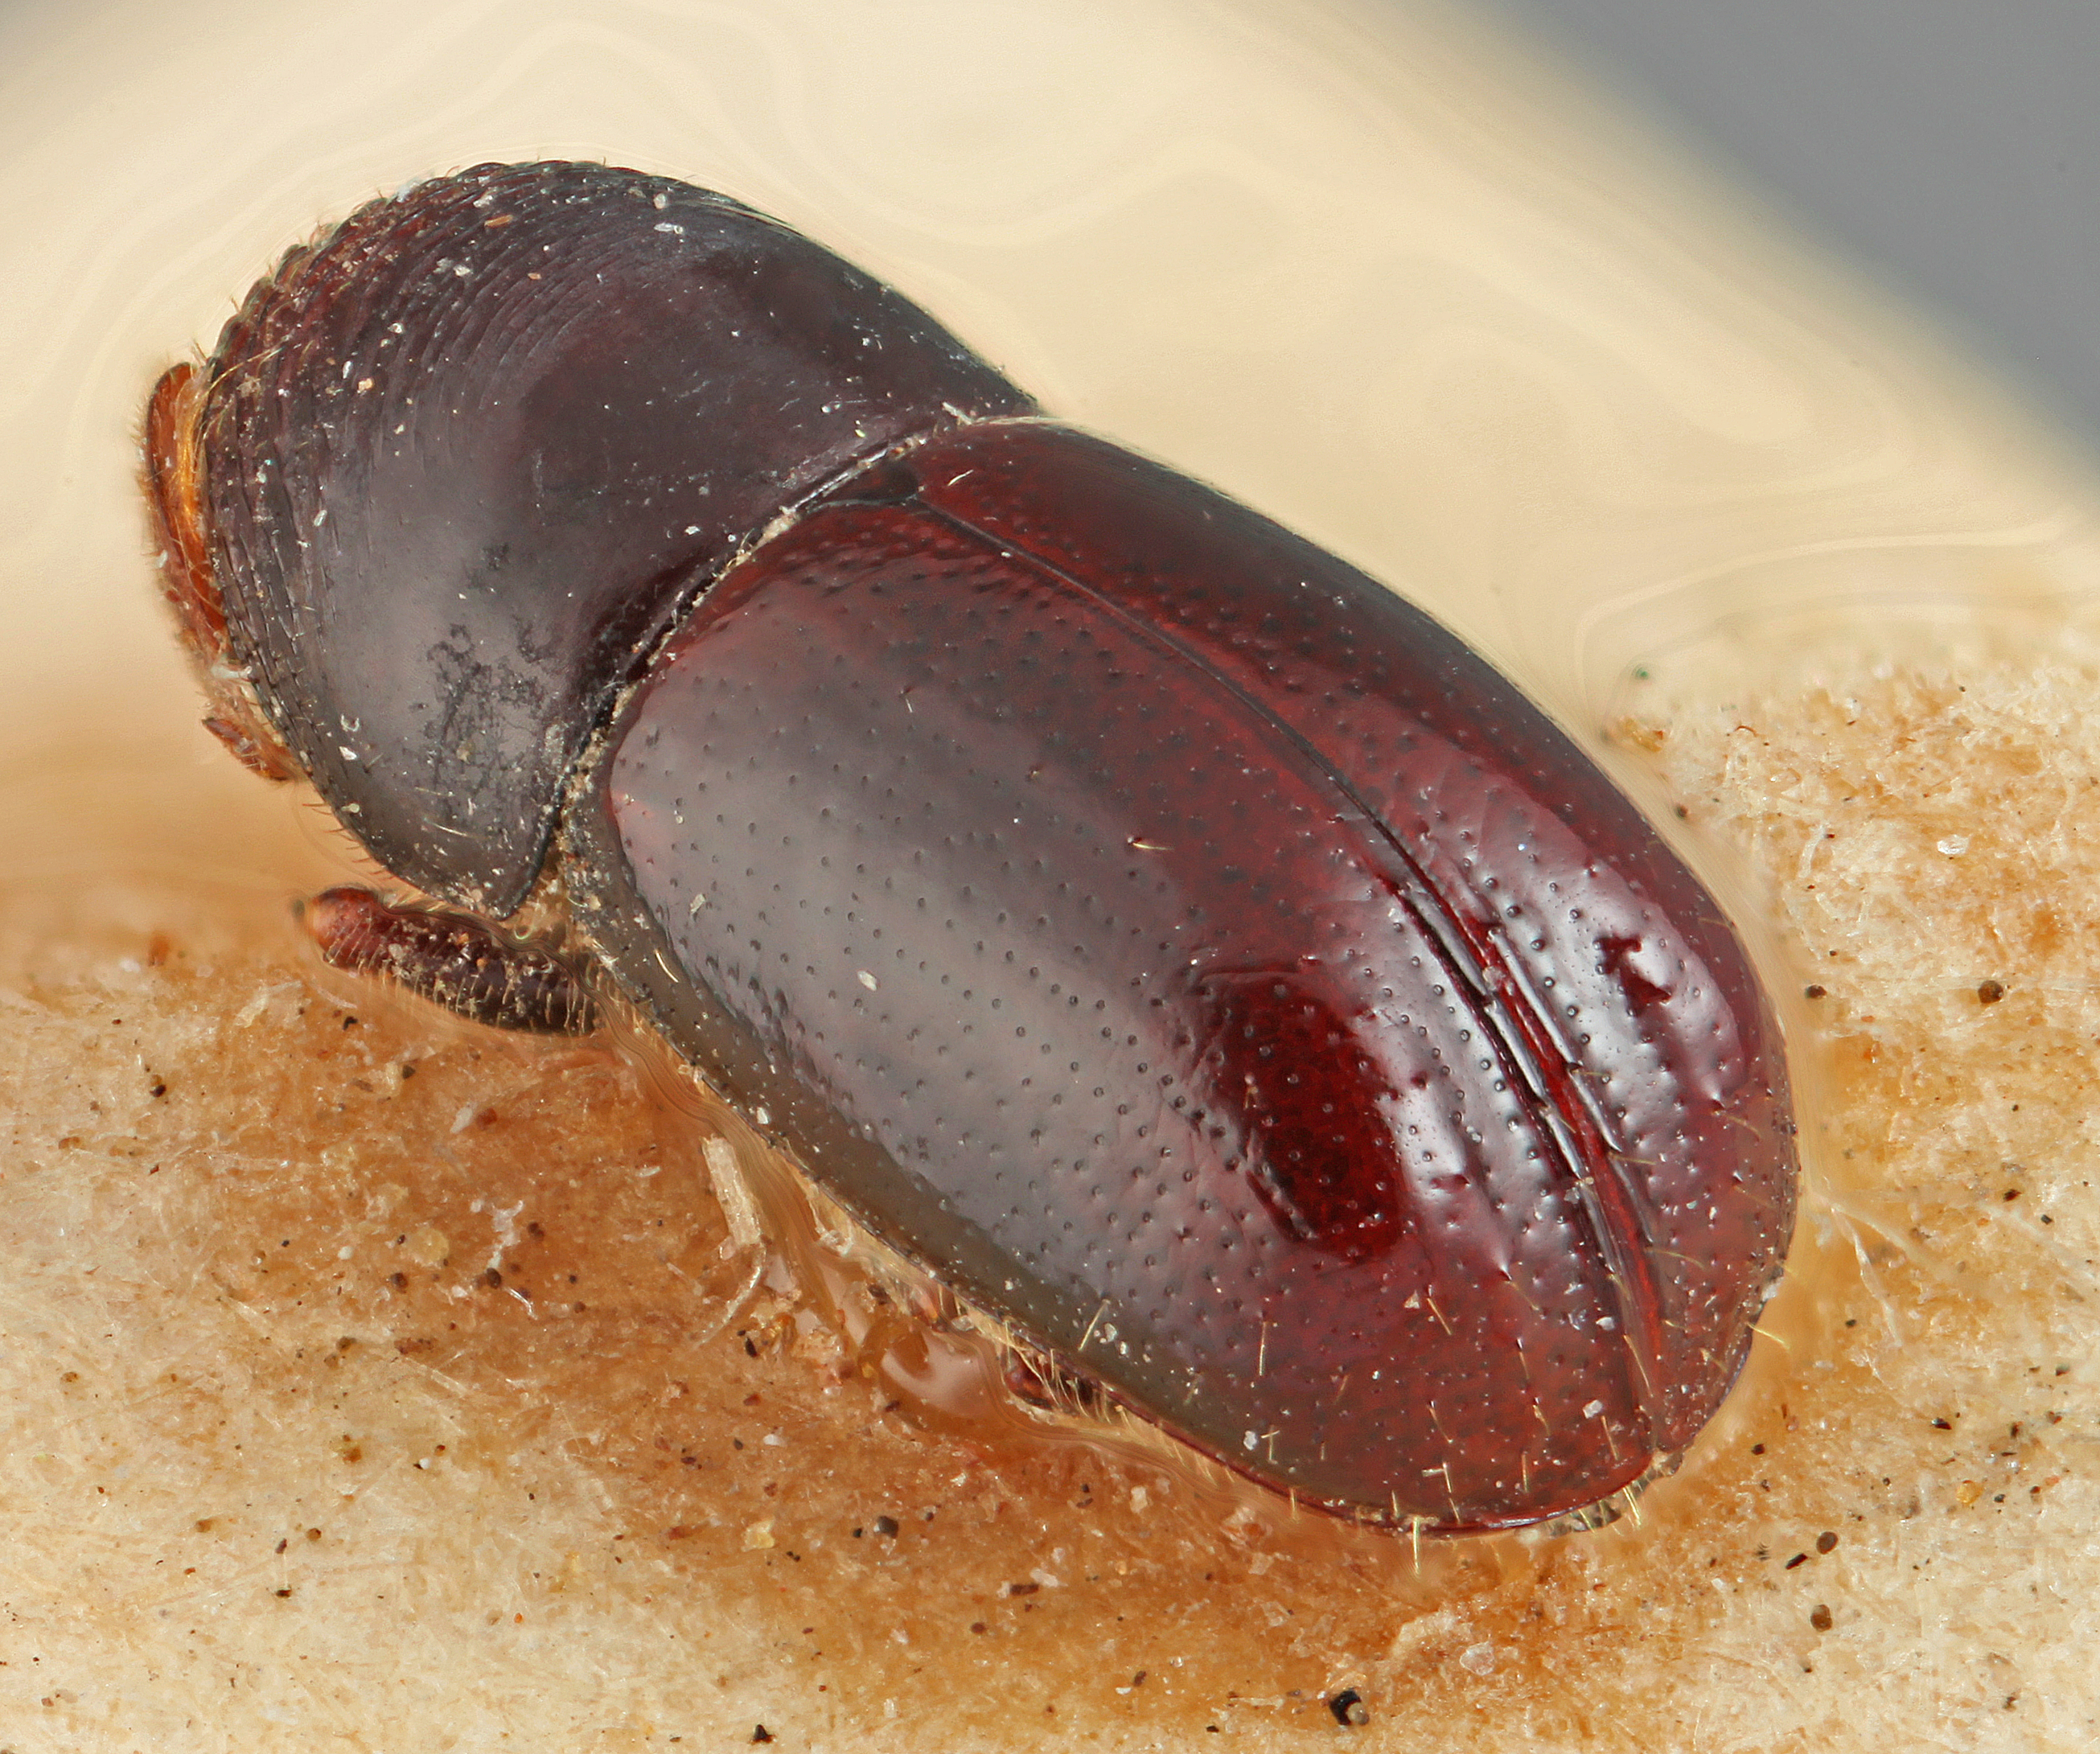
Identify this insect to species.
Corthylus bolivianus
